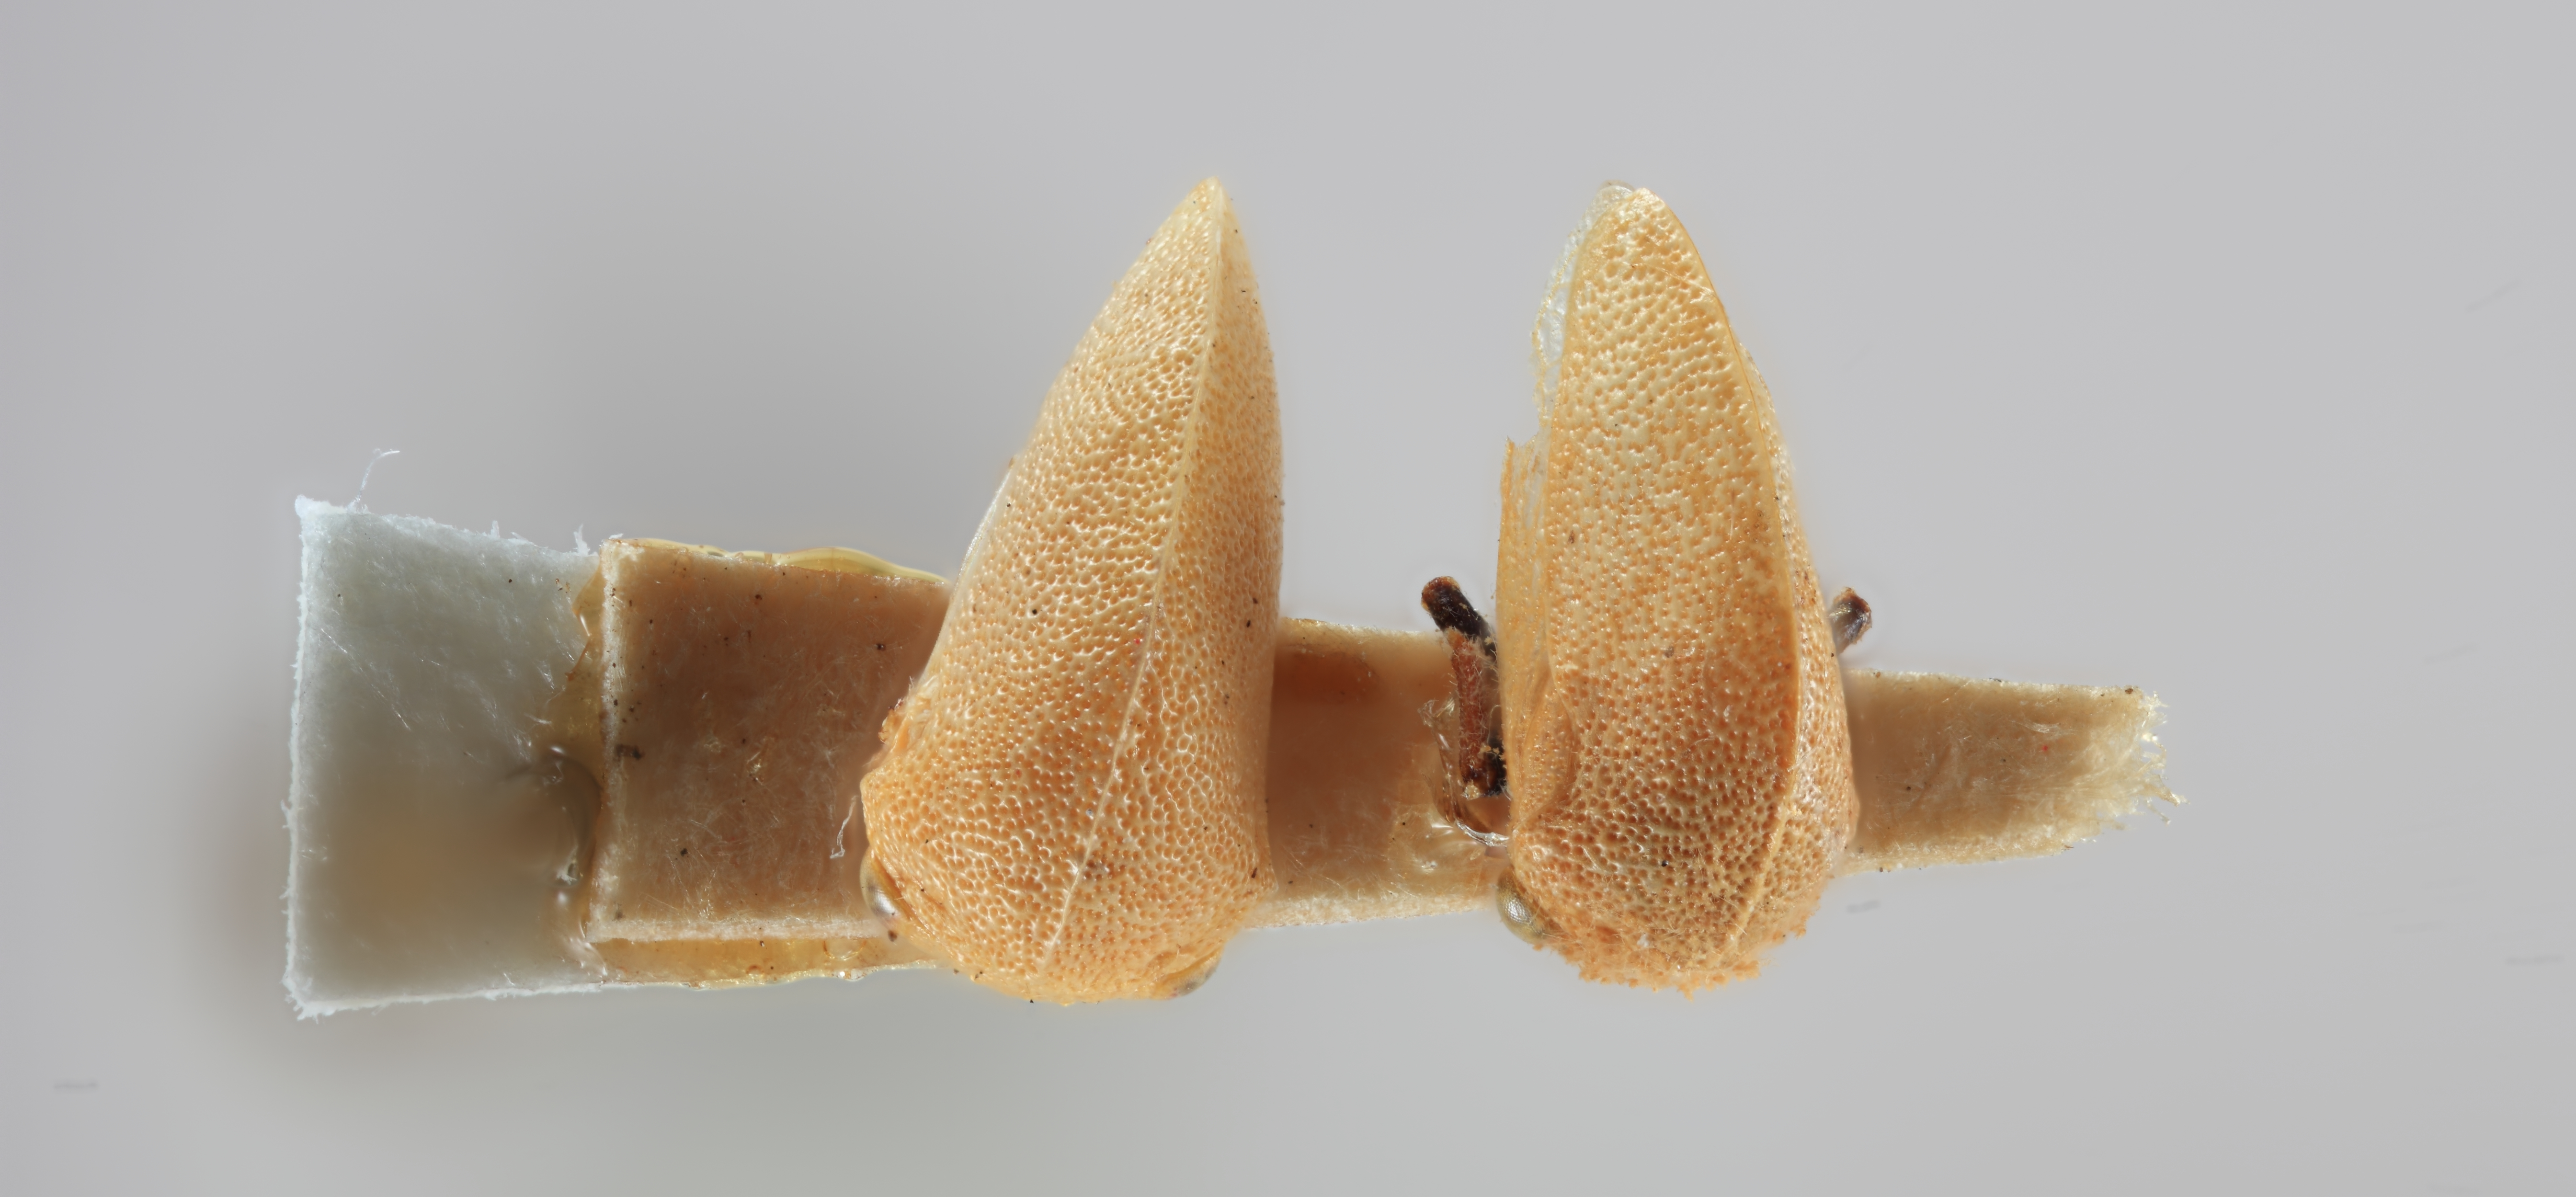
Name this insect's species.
Amastris templa
